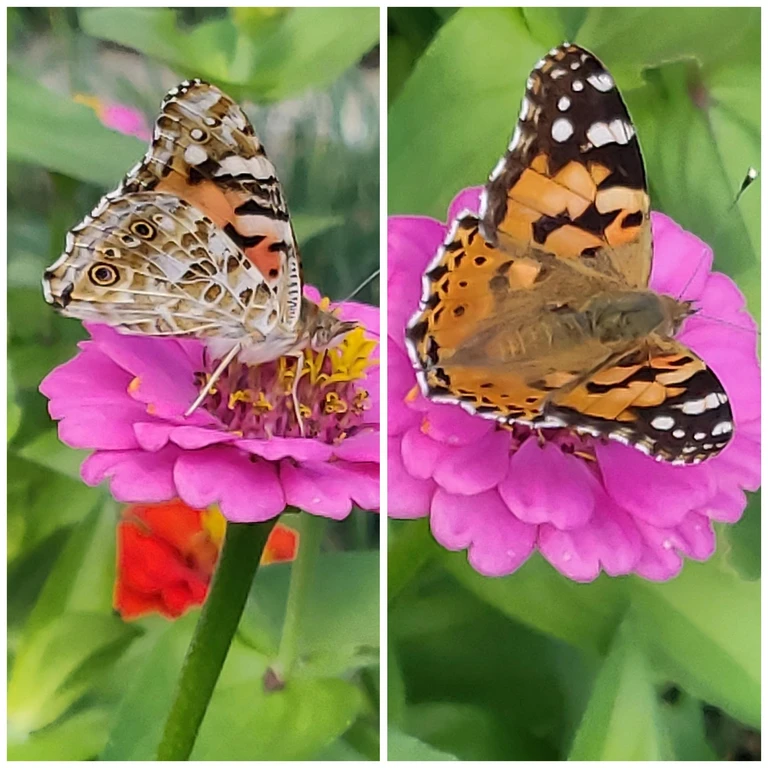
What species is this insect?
Vanessa cardui
